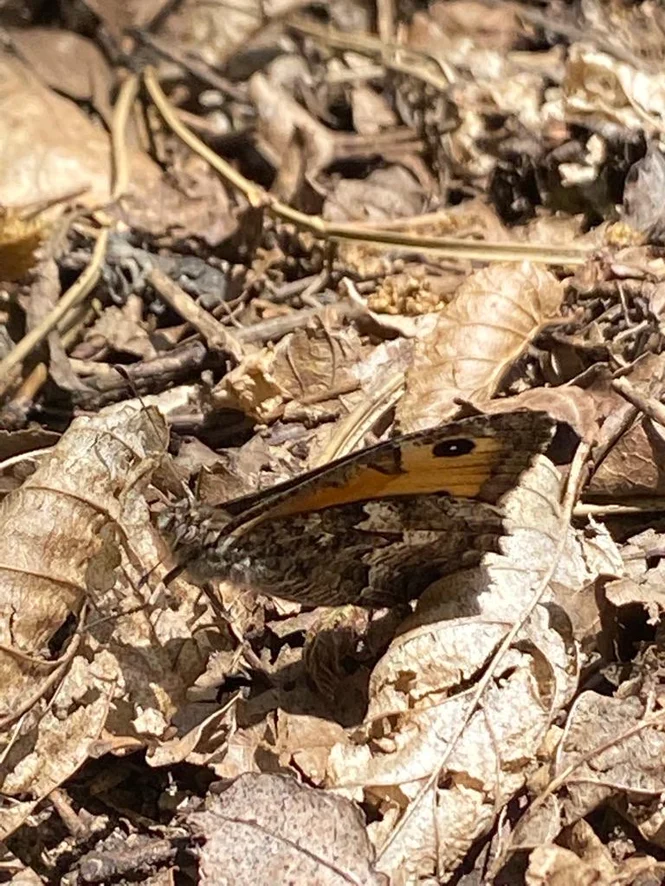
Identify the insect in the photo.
Hipparchia semele
